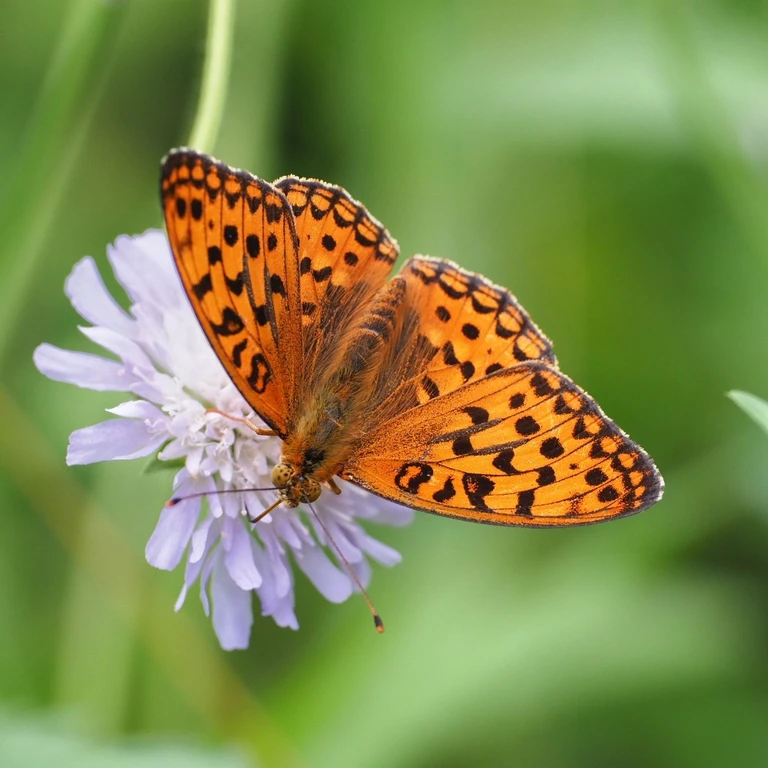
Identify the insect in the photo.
Fabriciana adippe
